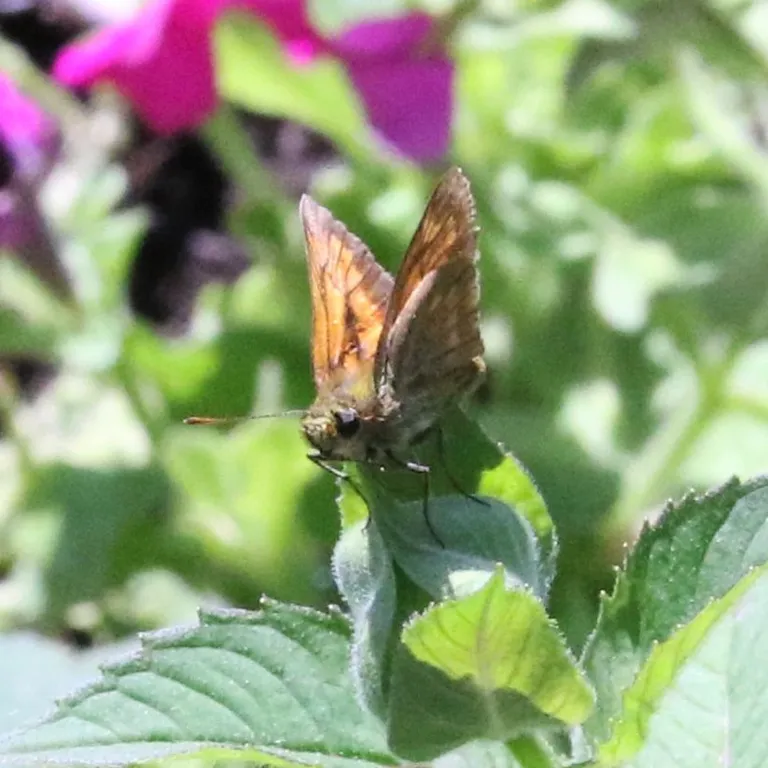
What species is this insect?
Ochlodes sylvanus (also Ochlodes venata)
